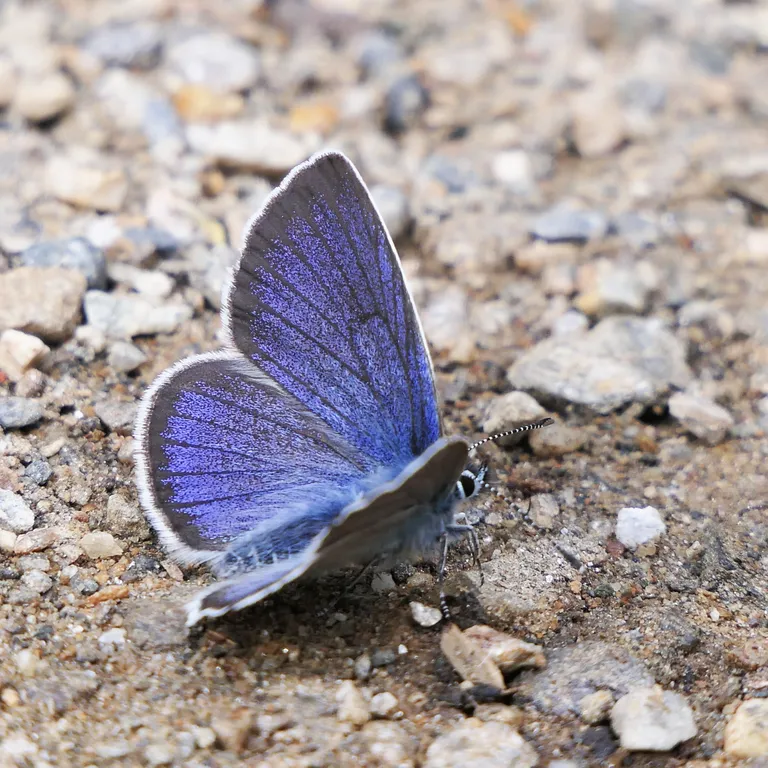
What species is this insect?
Cyaniris semiargus
